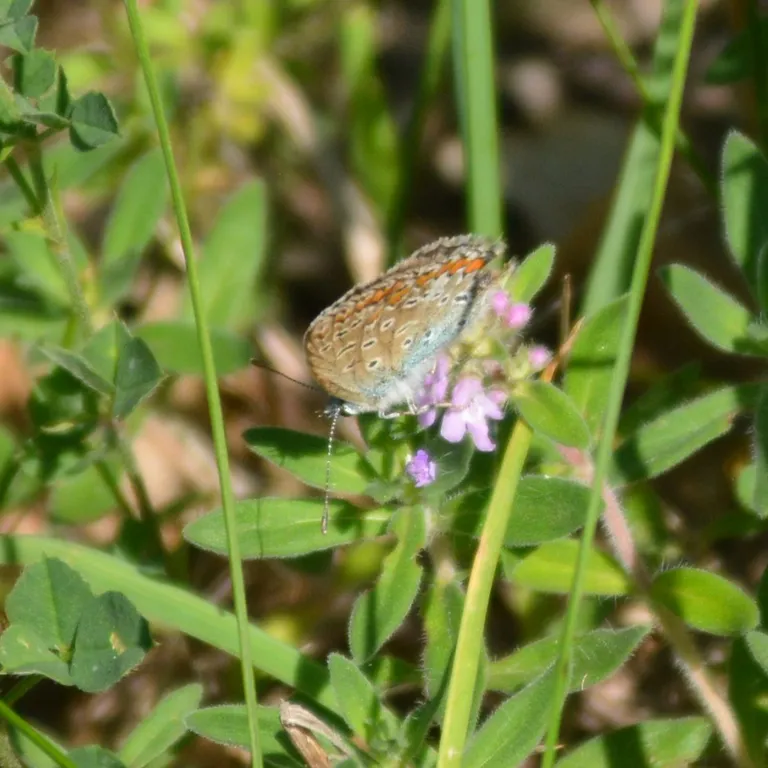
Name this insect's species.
Polyommatus icarus
